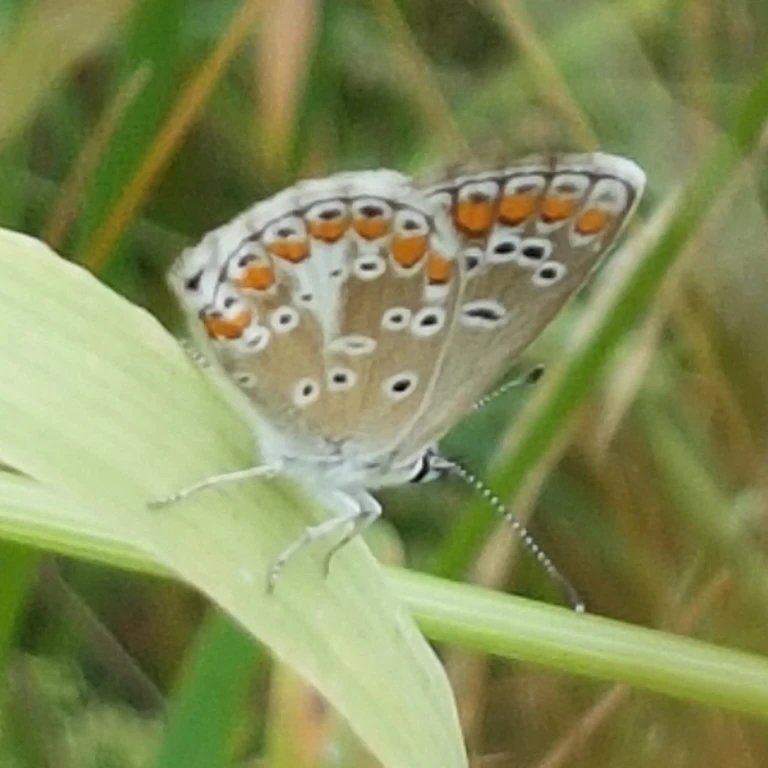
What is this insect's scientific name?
Aricia agestis/artaxerxes
